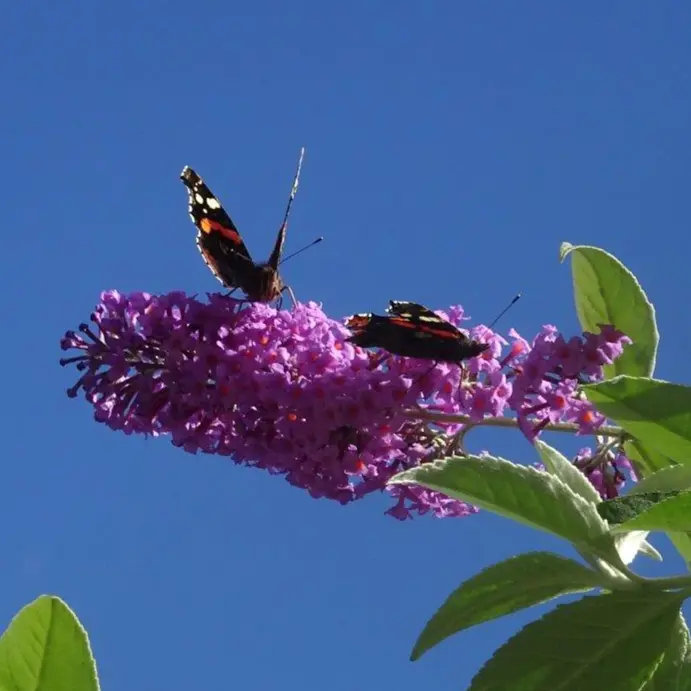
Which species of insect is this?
Vanessa atalanta
